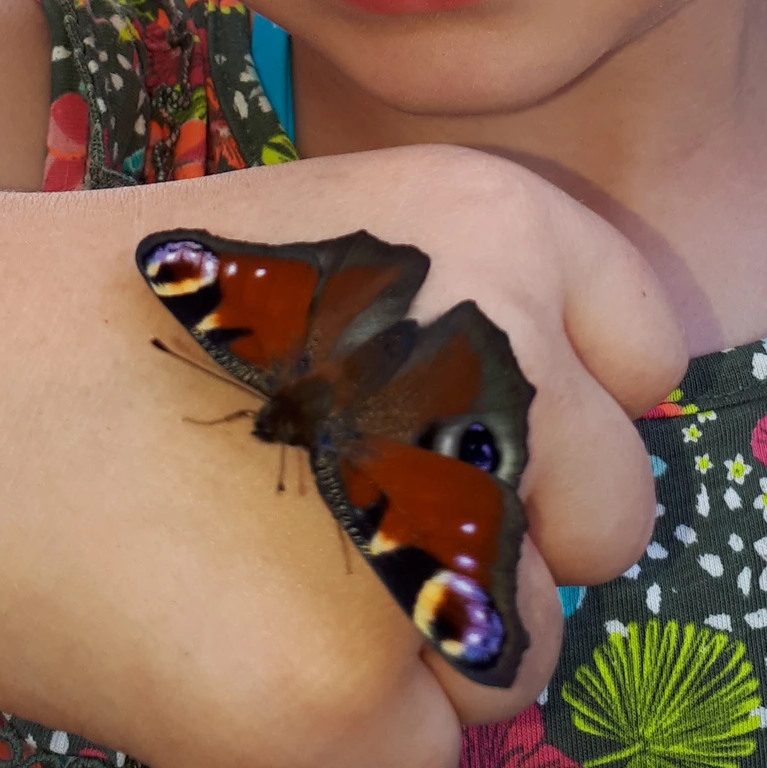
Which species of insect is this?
Aglais io
